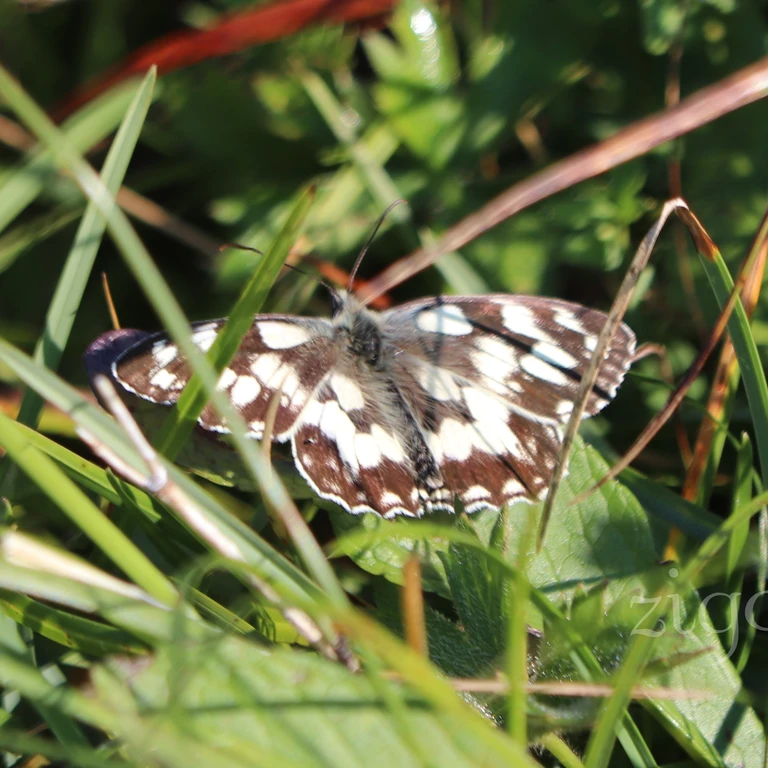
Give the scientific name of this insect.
Melanargia galathea
